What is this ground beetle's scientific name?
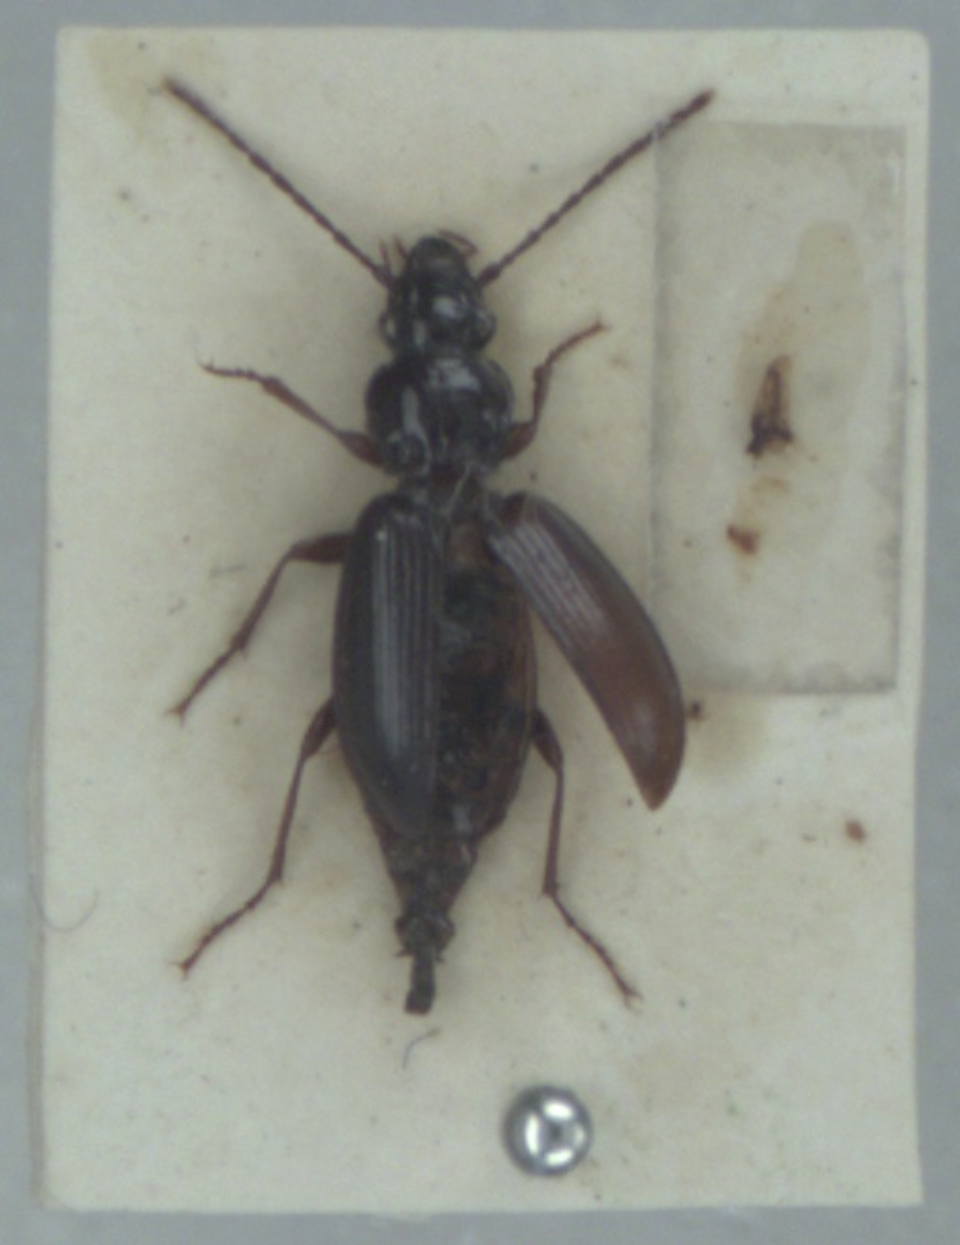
Patrobus atrorufus
